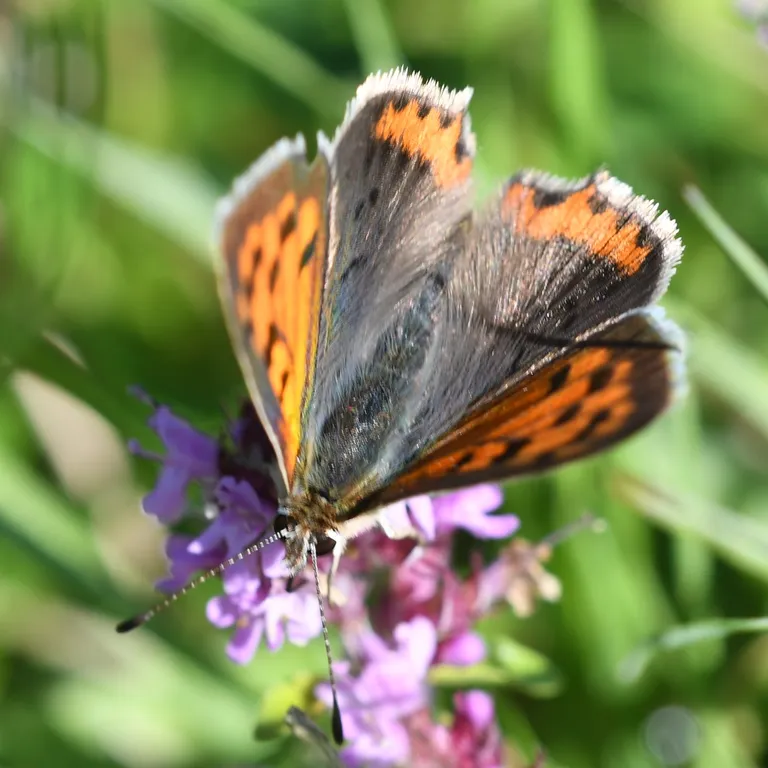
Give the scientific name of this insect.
Lycaena phlaeas
